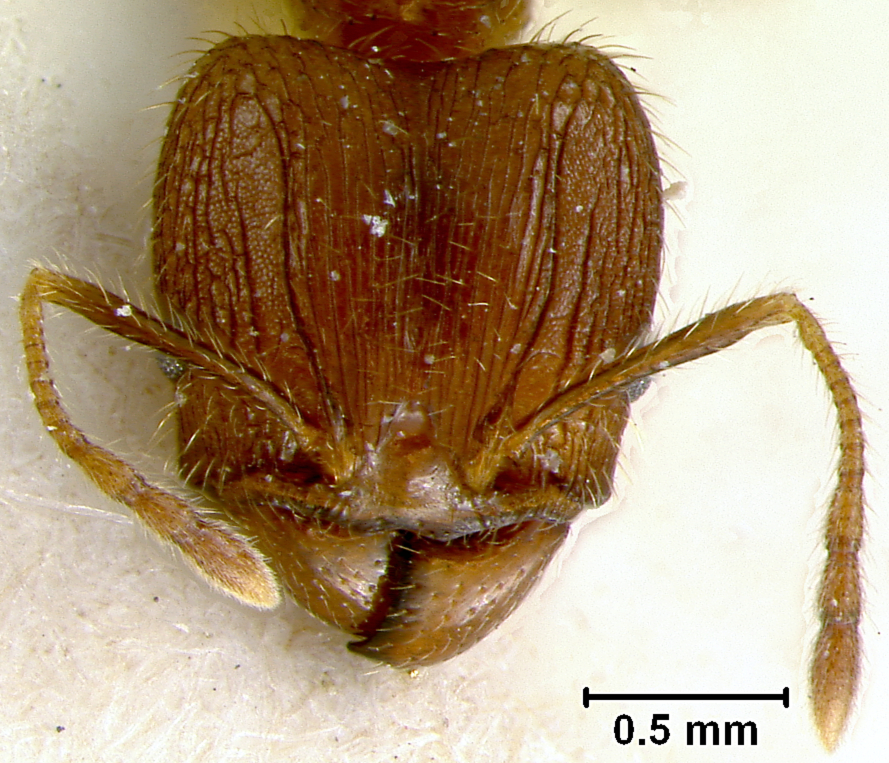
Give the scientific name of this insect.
Pheidole cavannae
